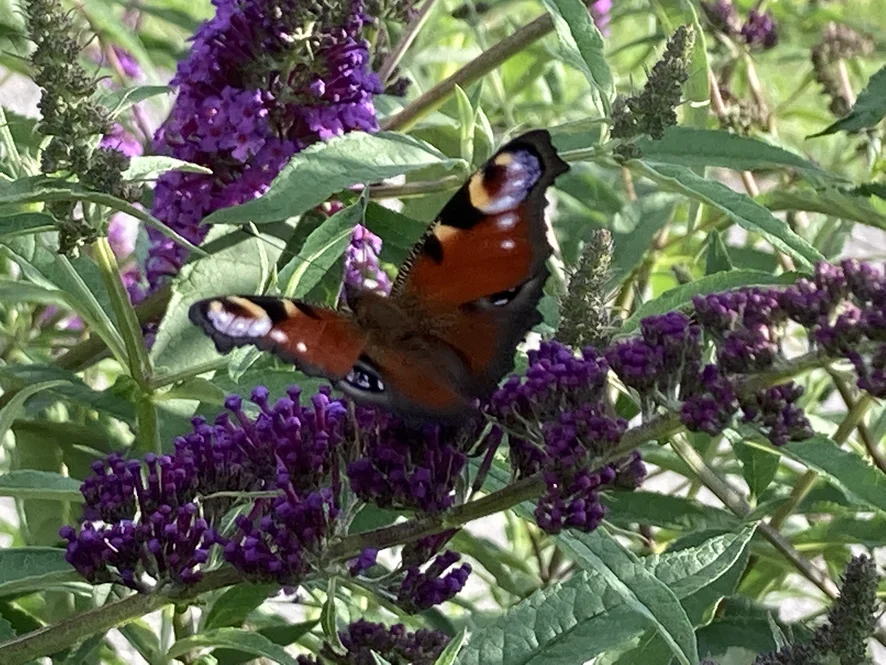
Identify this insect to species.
Aglais io
